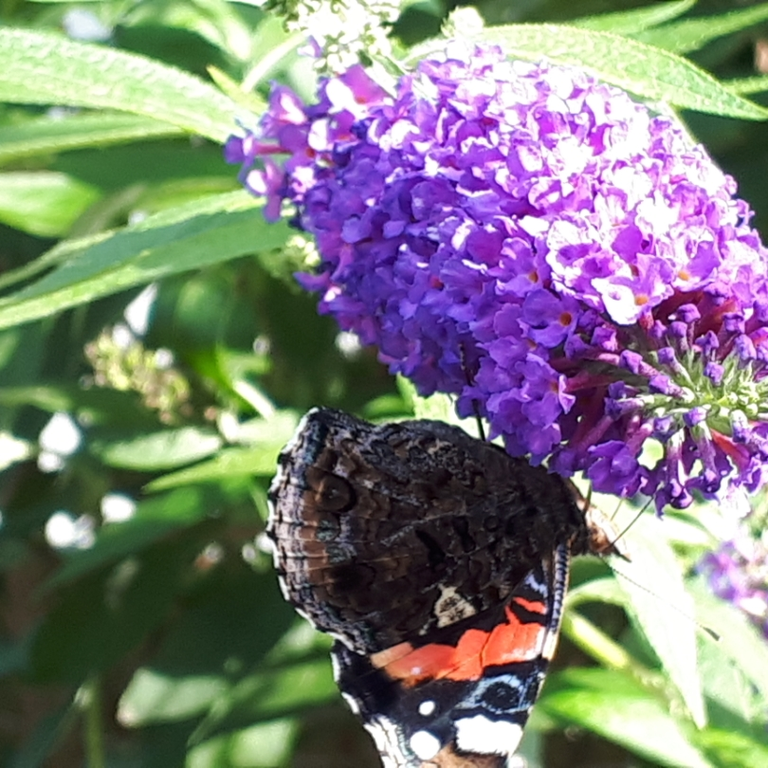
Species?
Vanessa atalanta
